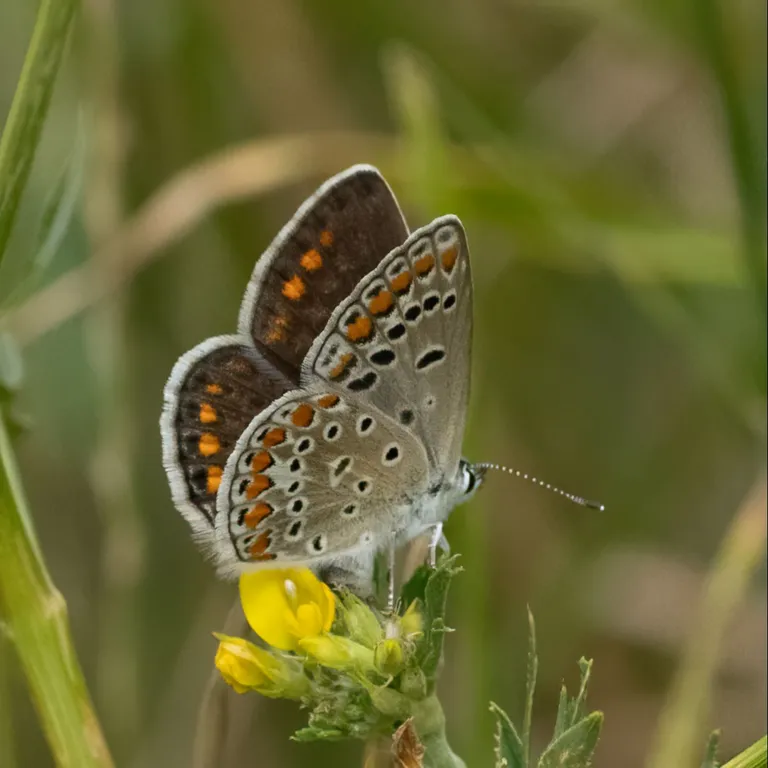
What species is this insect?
Polyommatus icarus
